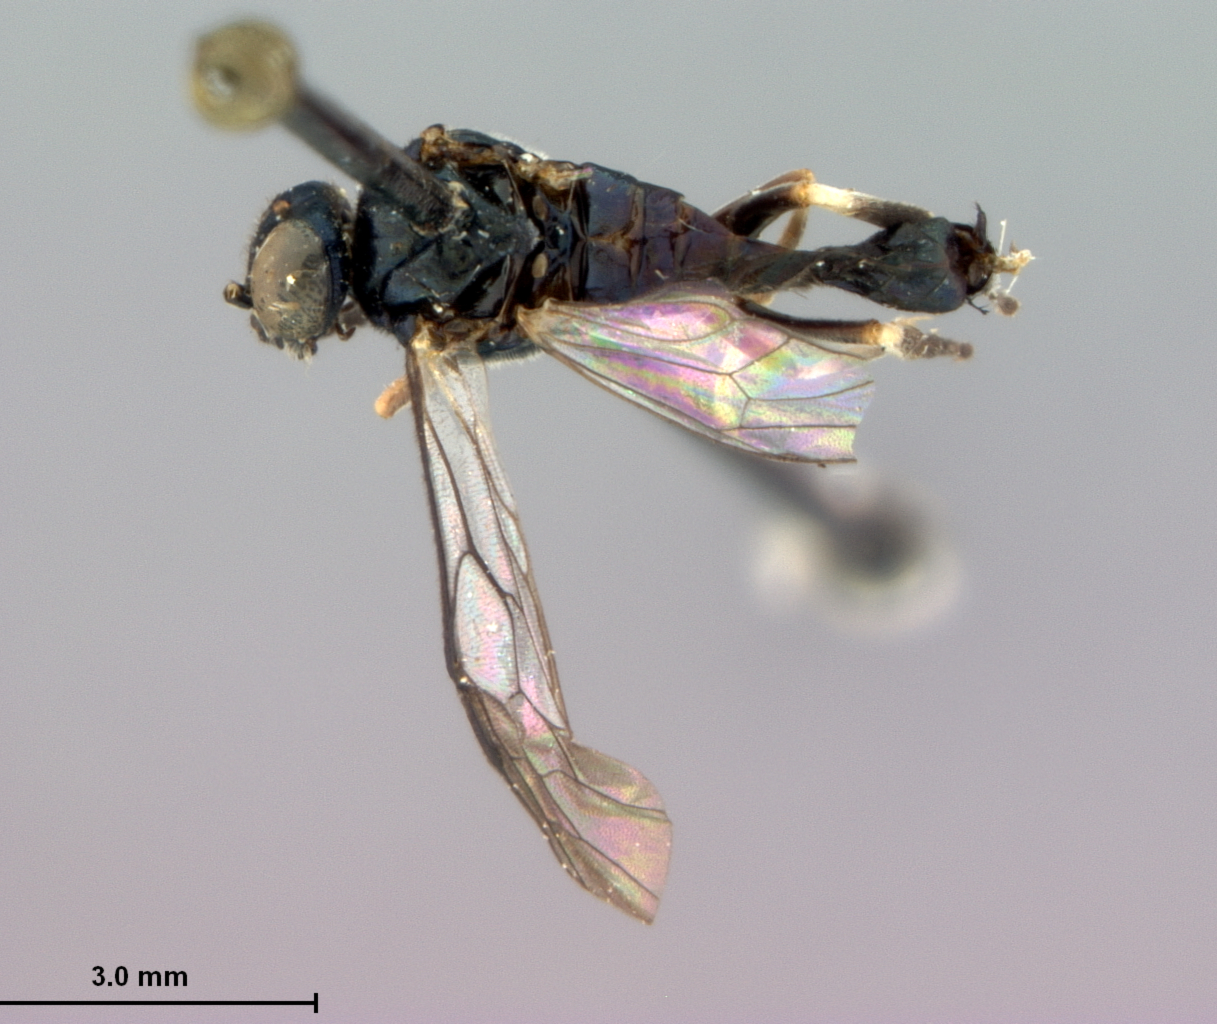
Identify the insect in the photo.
Neopoppia metallica
